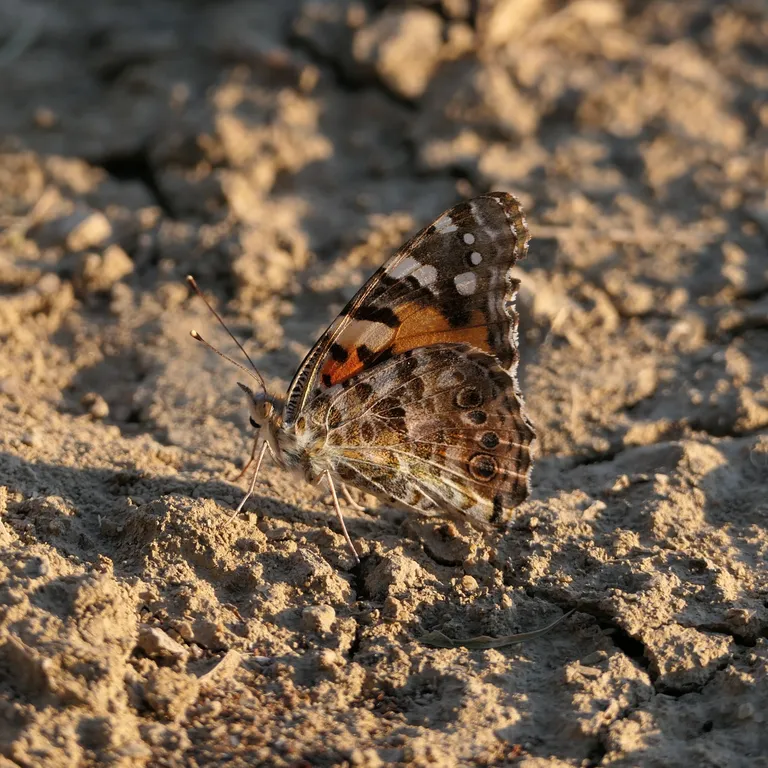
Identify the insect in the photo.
Vanessa cardui
